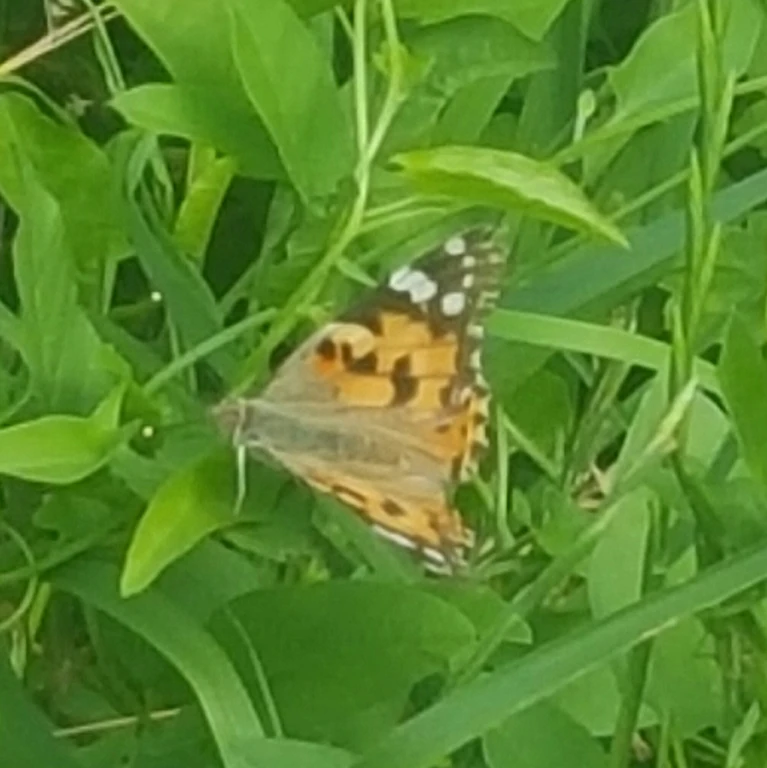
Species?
Vanessa cardui
